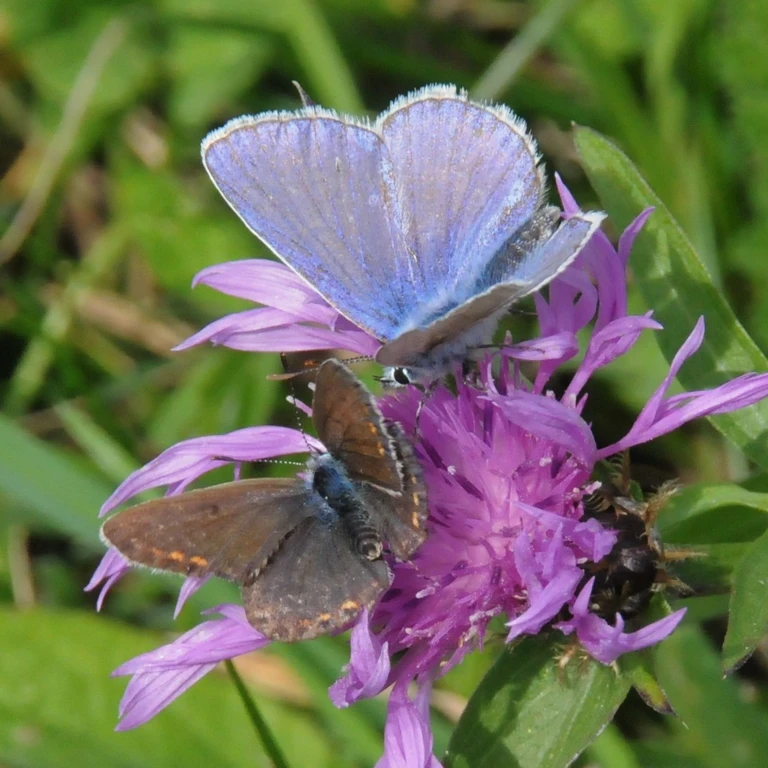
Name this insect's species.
Polyommatus icarus
